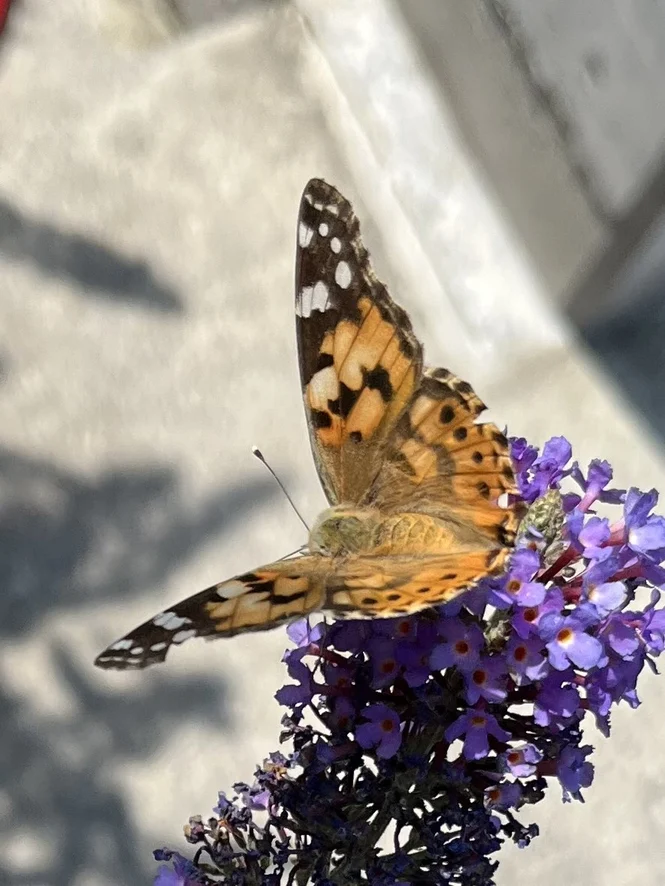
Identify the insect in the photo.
Vanessa cardui
